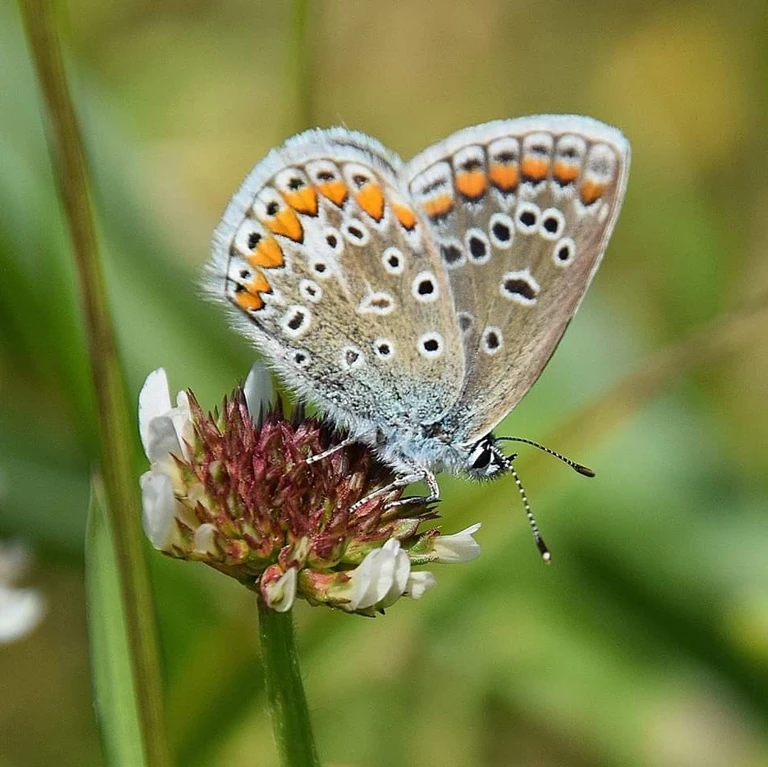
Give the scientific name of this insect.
Polyommatus icarus
